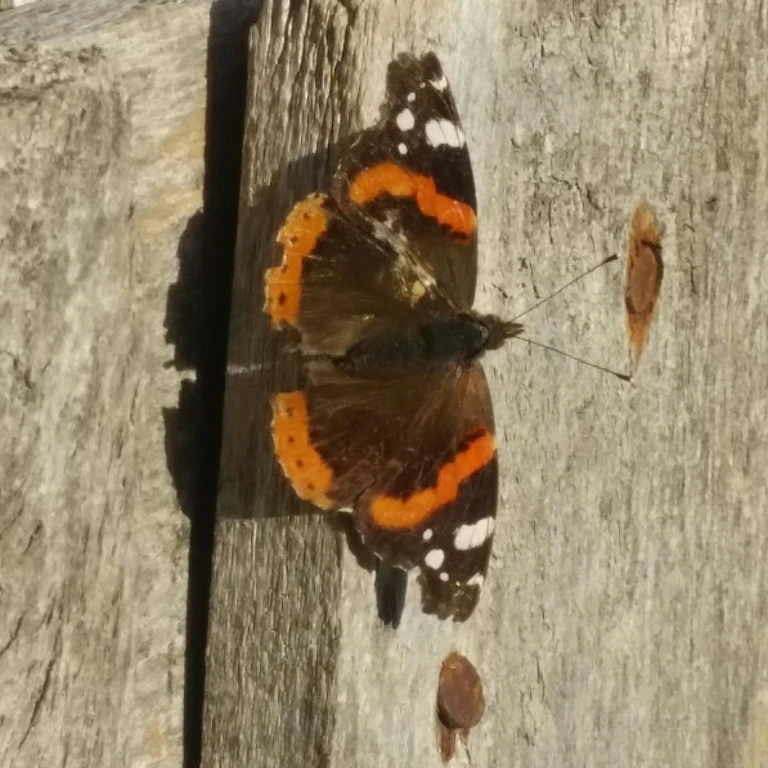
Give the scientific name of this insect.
Vanessa atalanta
